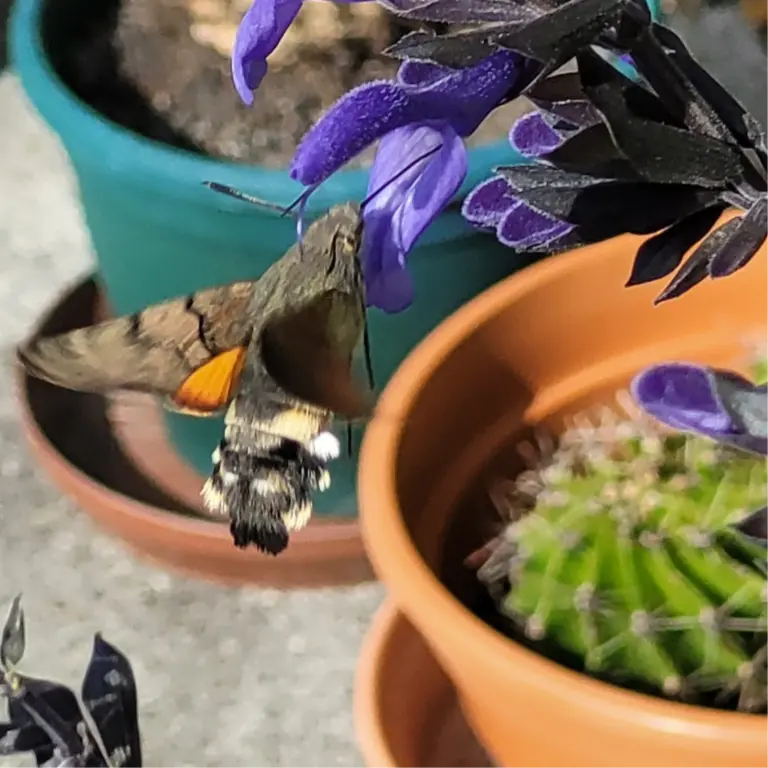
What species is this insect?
Macroglossum stellatarum
